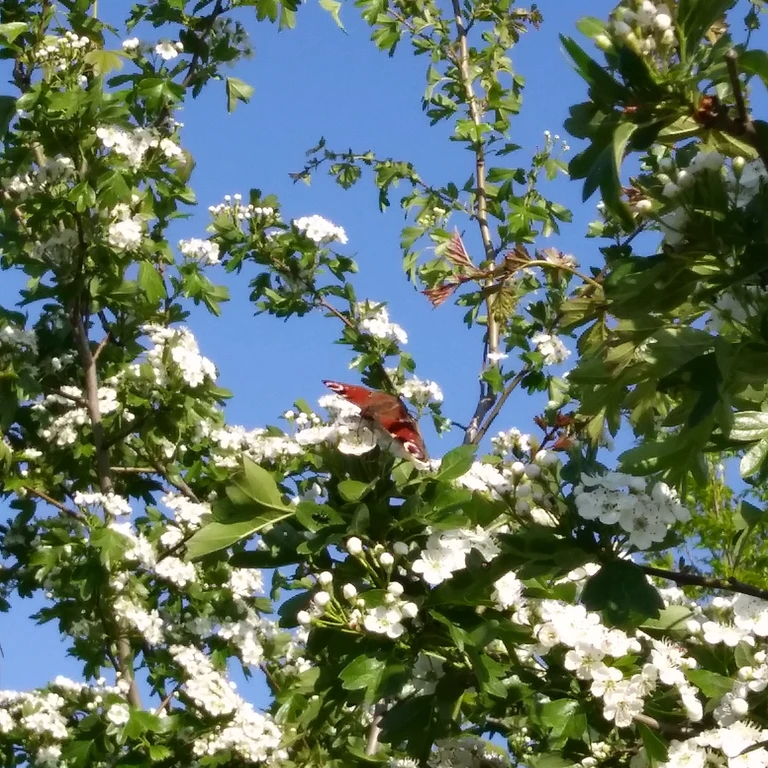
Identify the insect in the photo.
Aglais io
